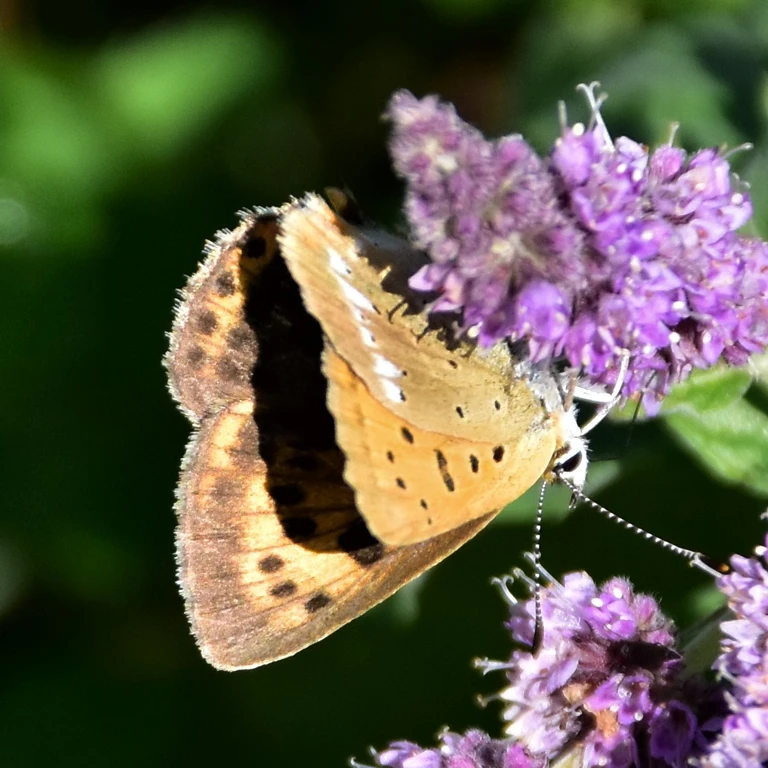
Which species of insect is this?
Lycaena virgaureae
